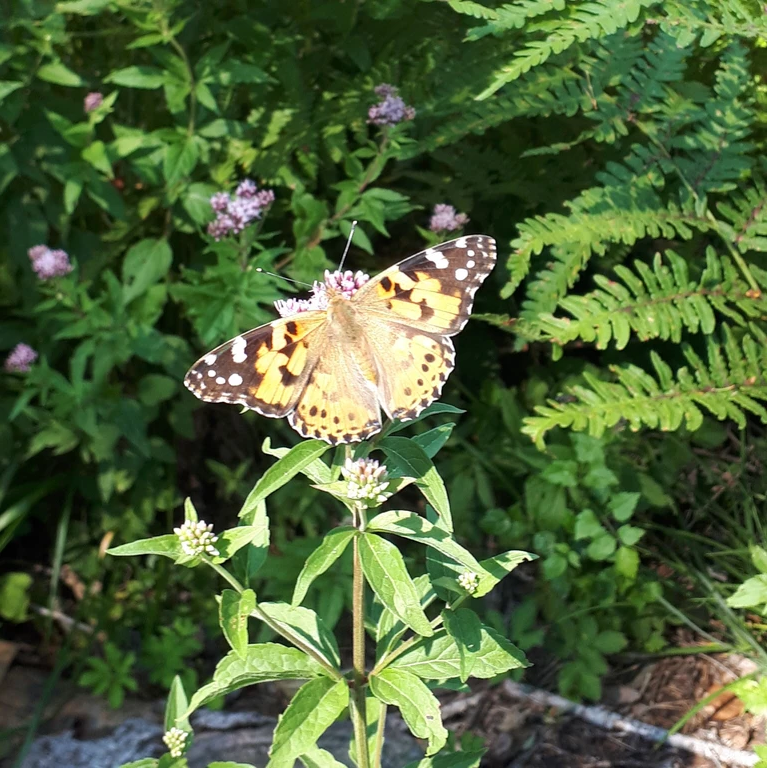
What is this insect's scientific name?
Vanessa cardui
